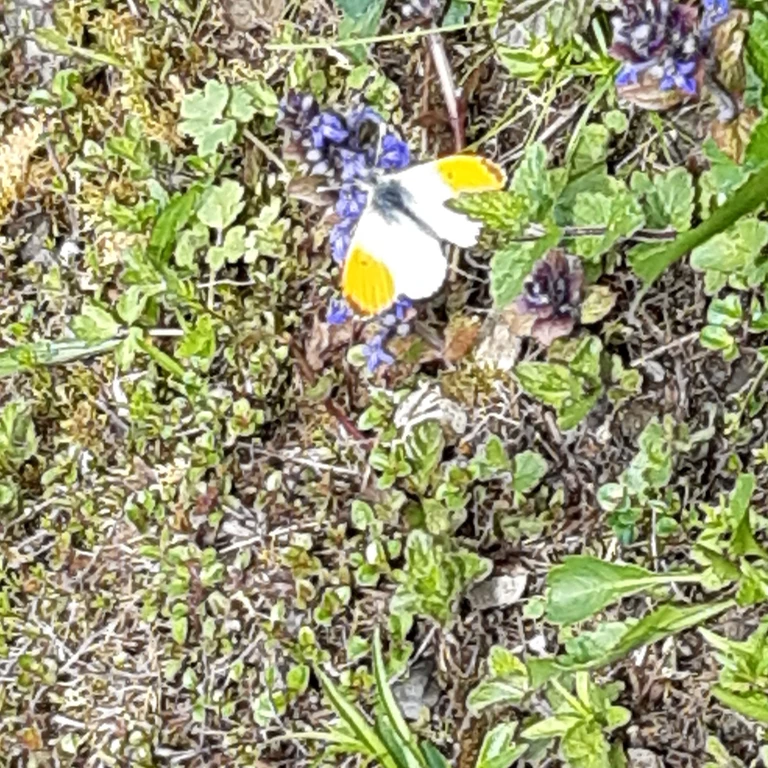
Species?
Anthocharis cardamines
